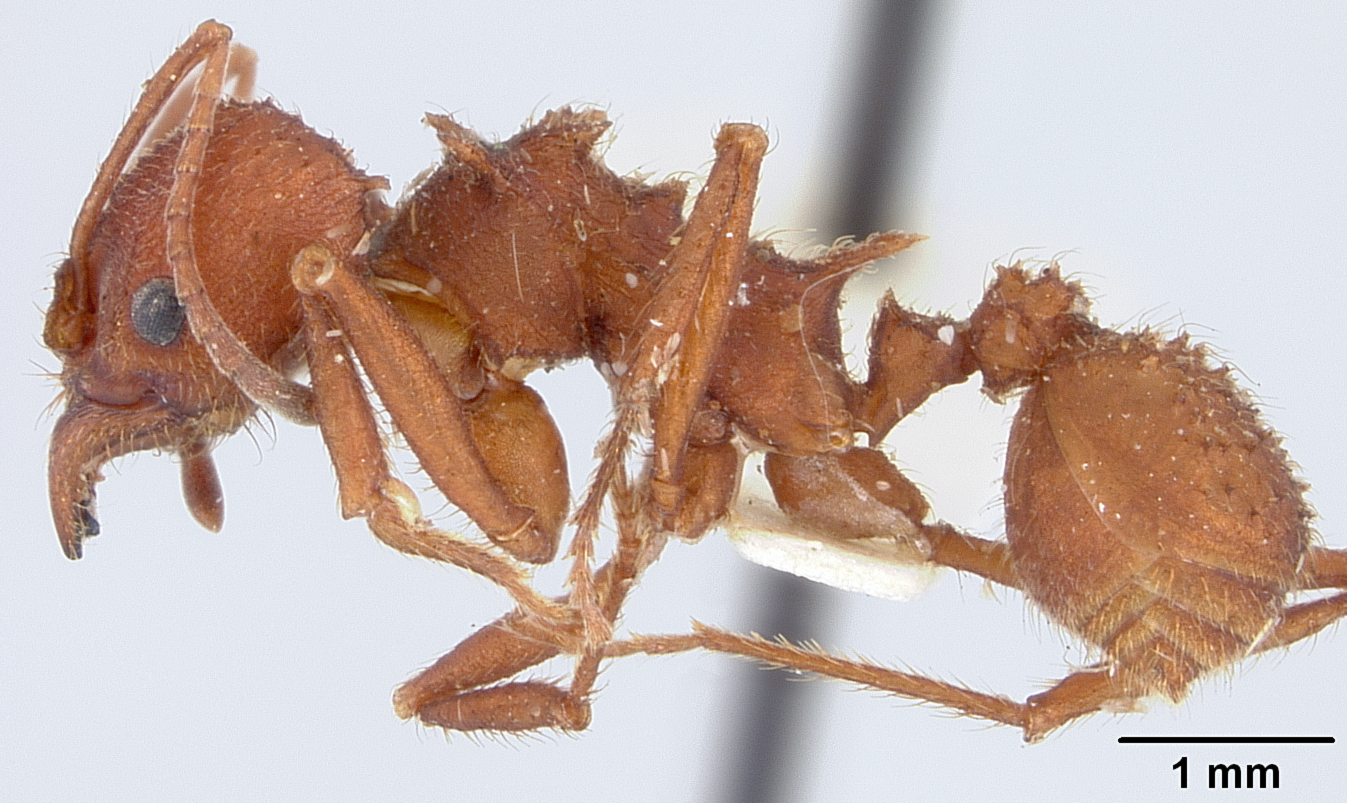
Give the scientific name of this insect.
Atta versicolor
